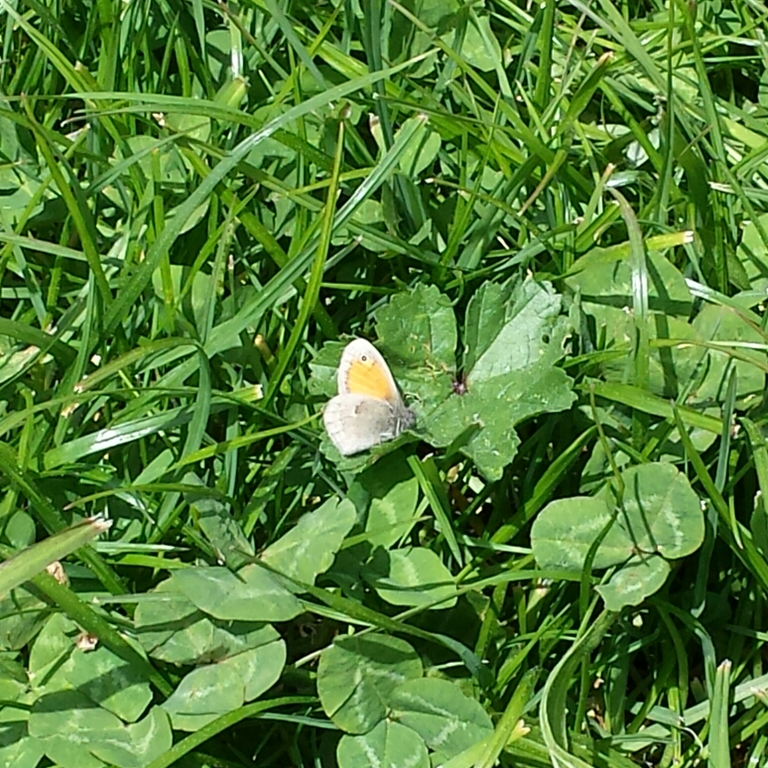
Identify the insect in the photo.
Coenonympha pamphilus
